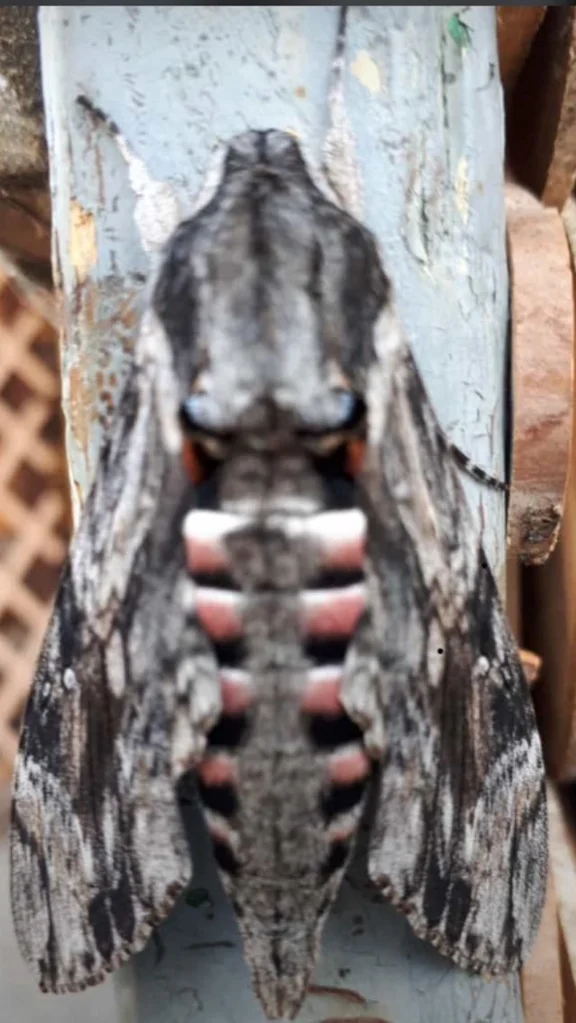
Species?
Agrius convolvuli
